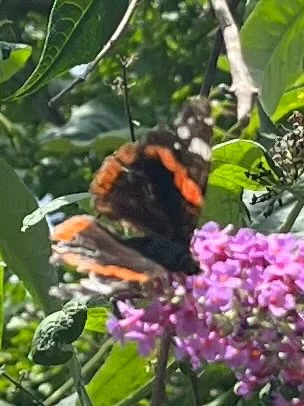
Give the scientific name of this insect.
Vanessa atalanta
